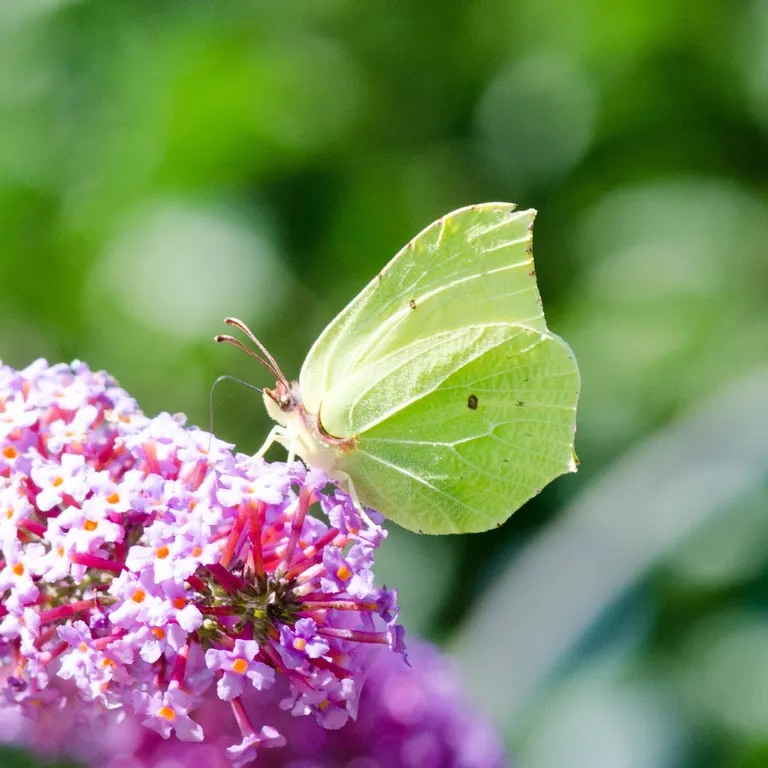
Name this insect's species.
Gonepteryx rhamni
